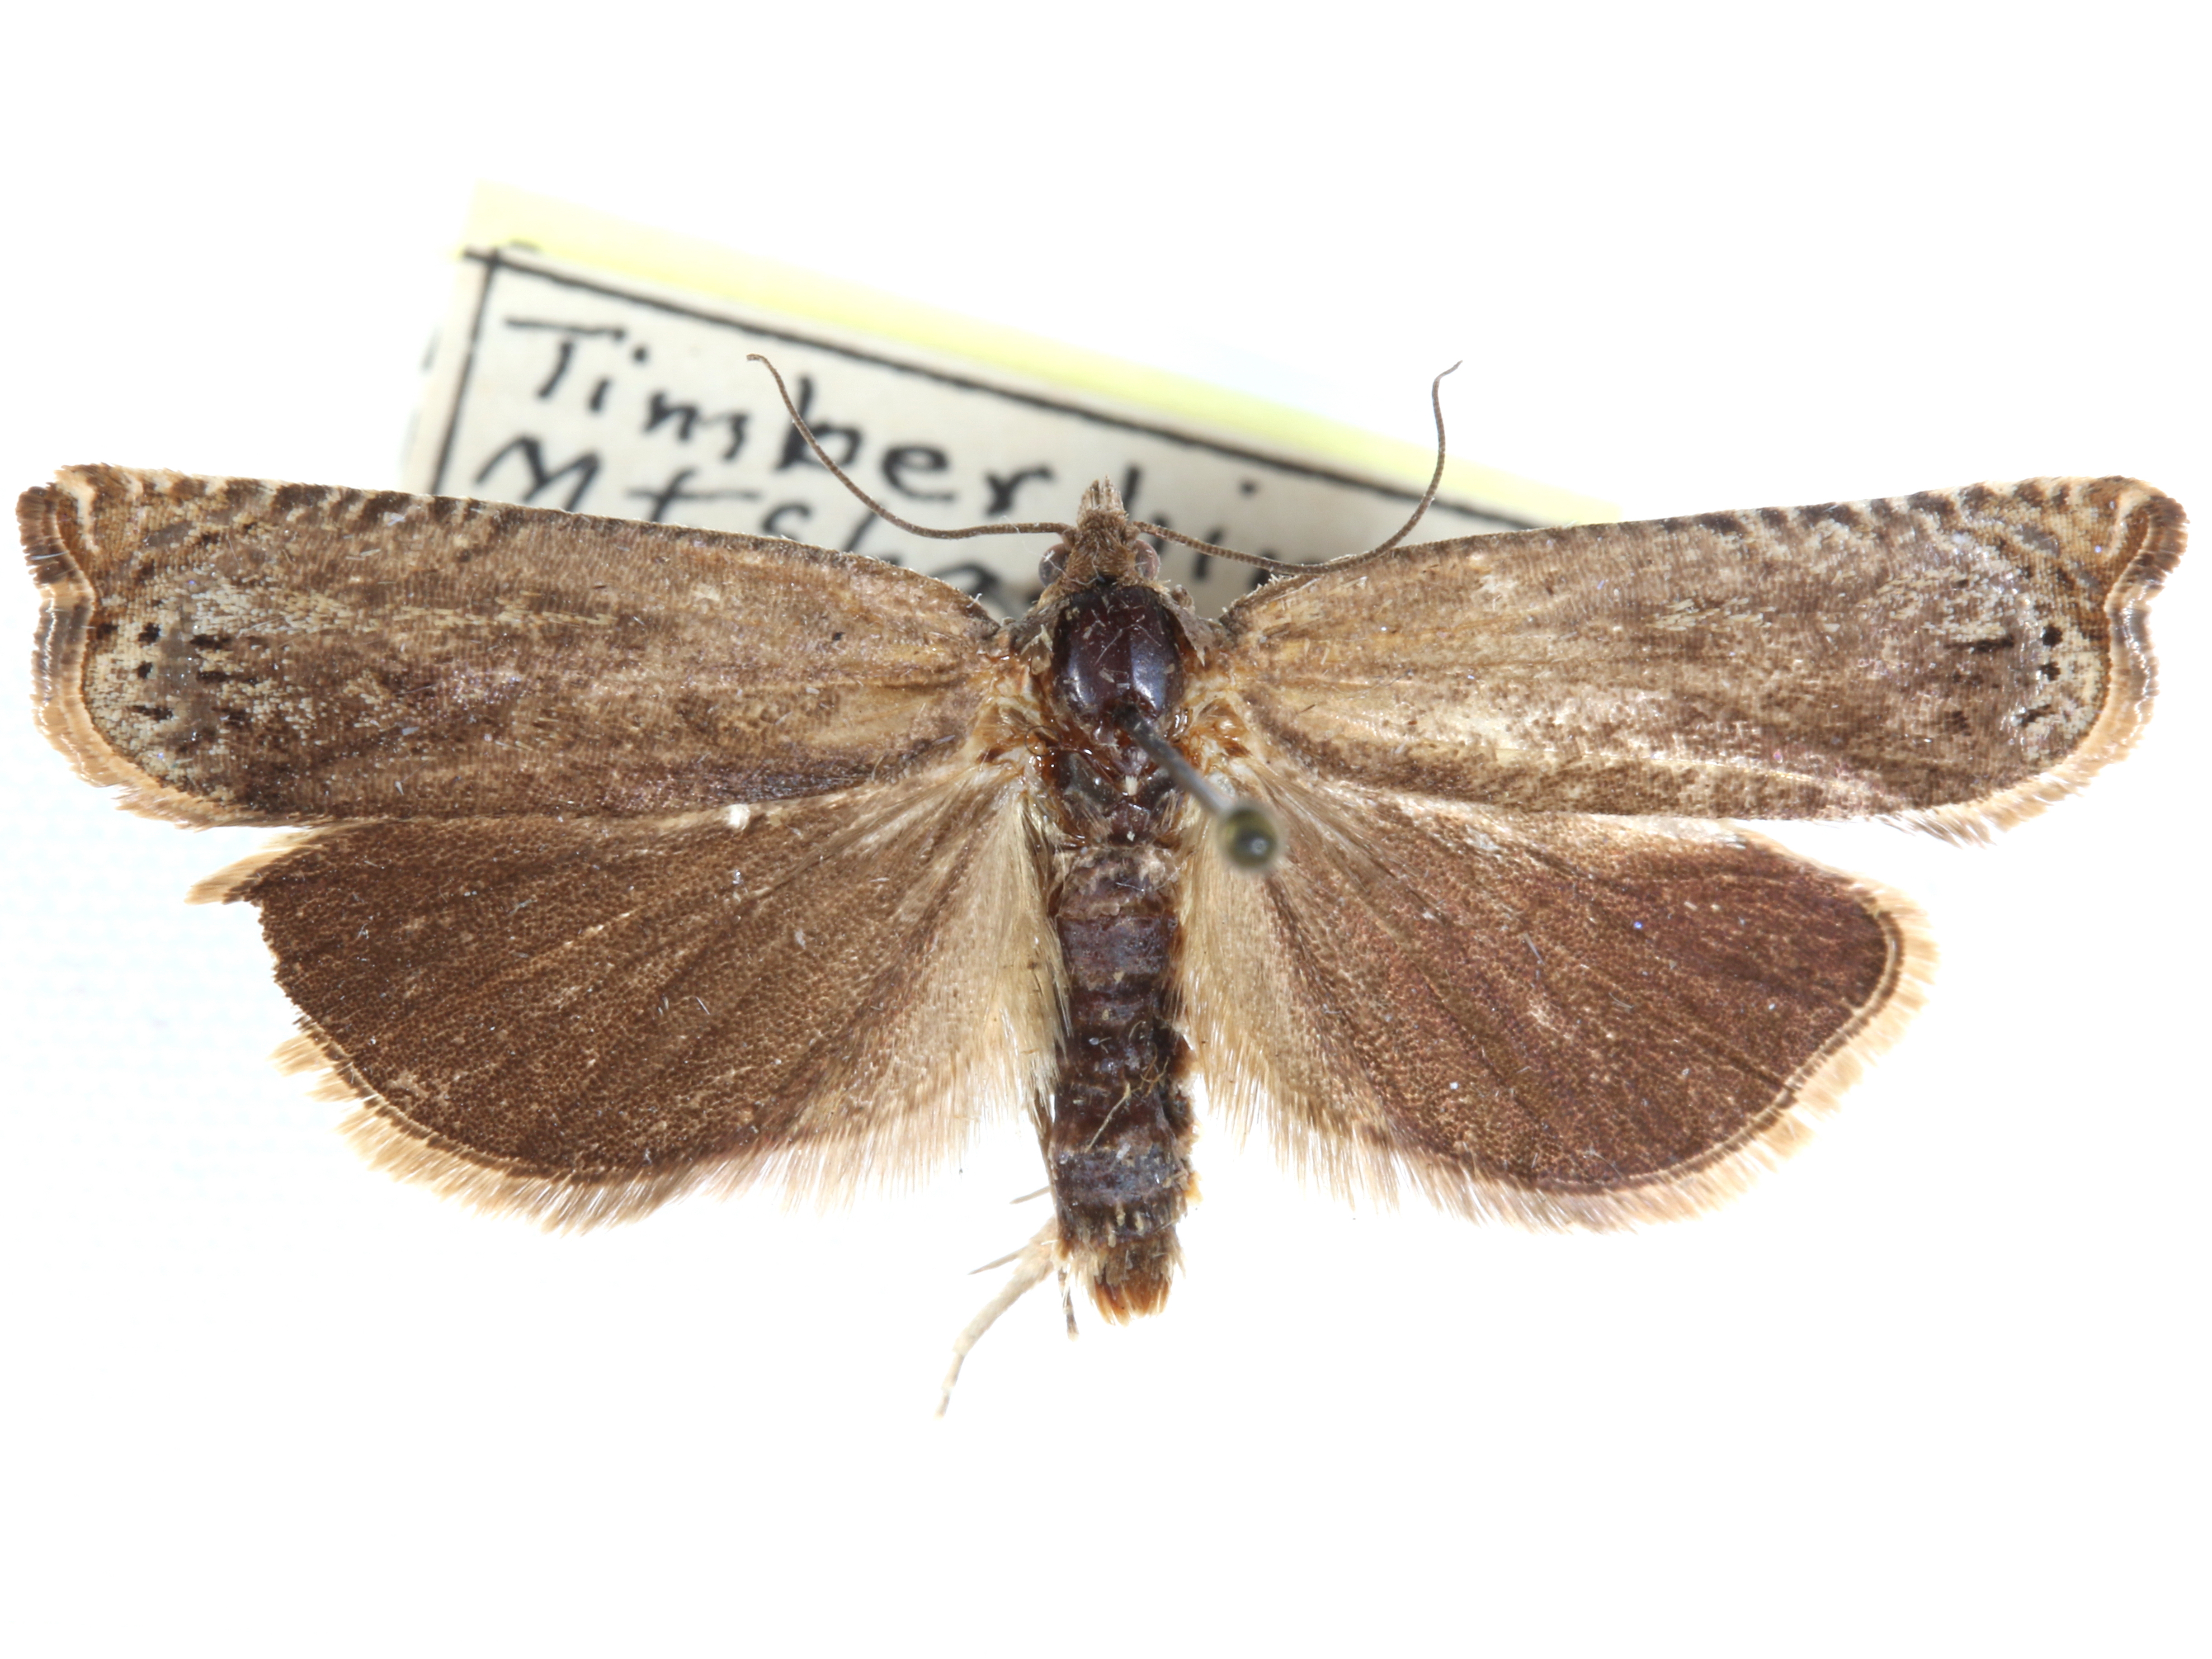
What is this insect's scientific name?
Hystrichophora ostentatrix
